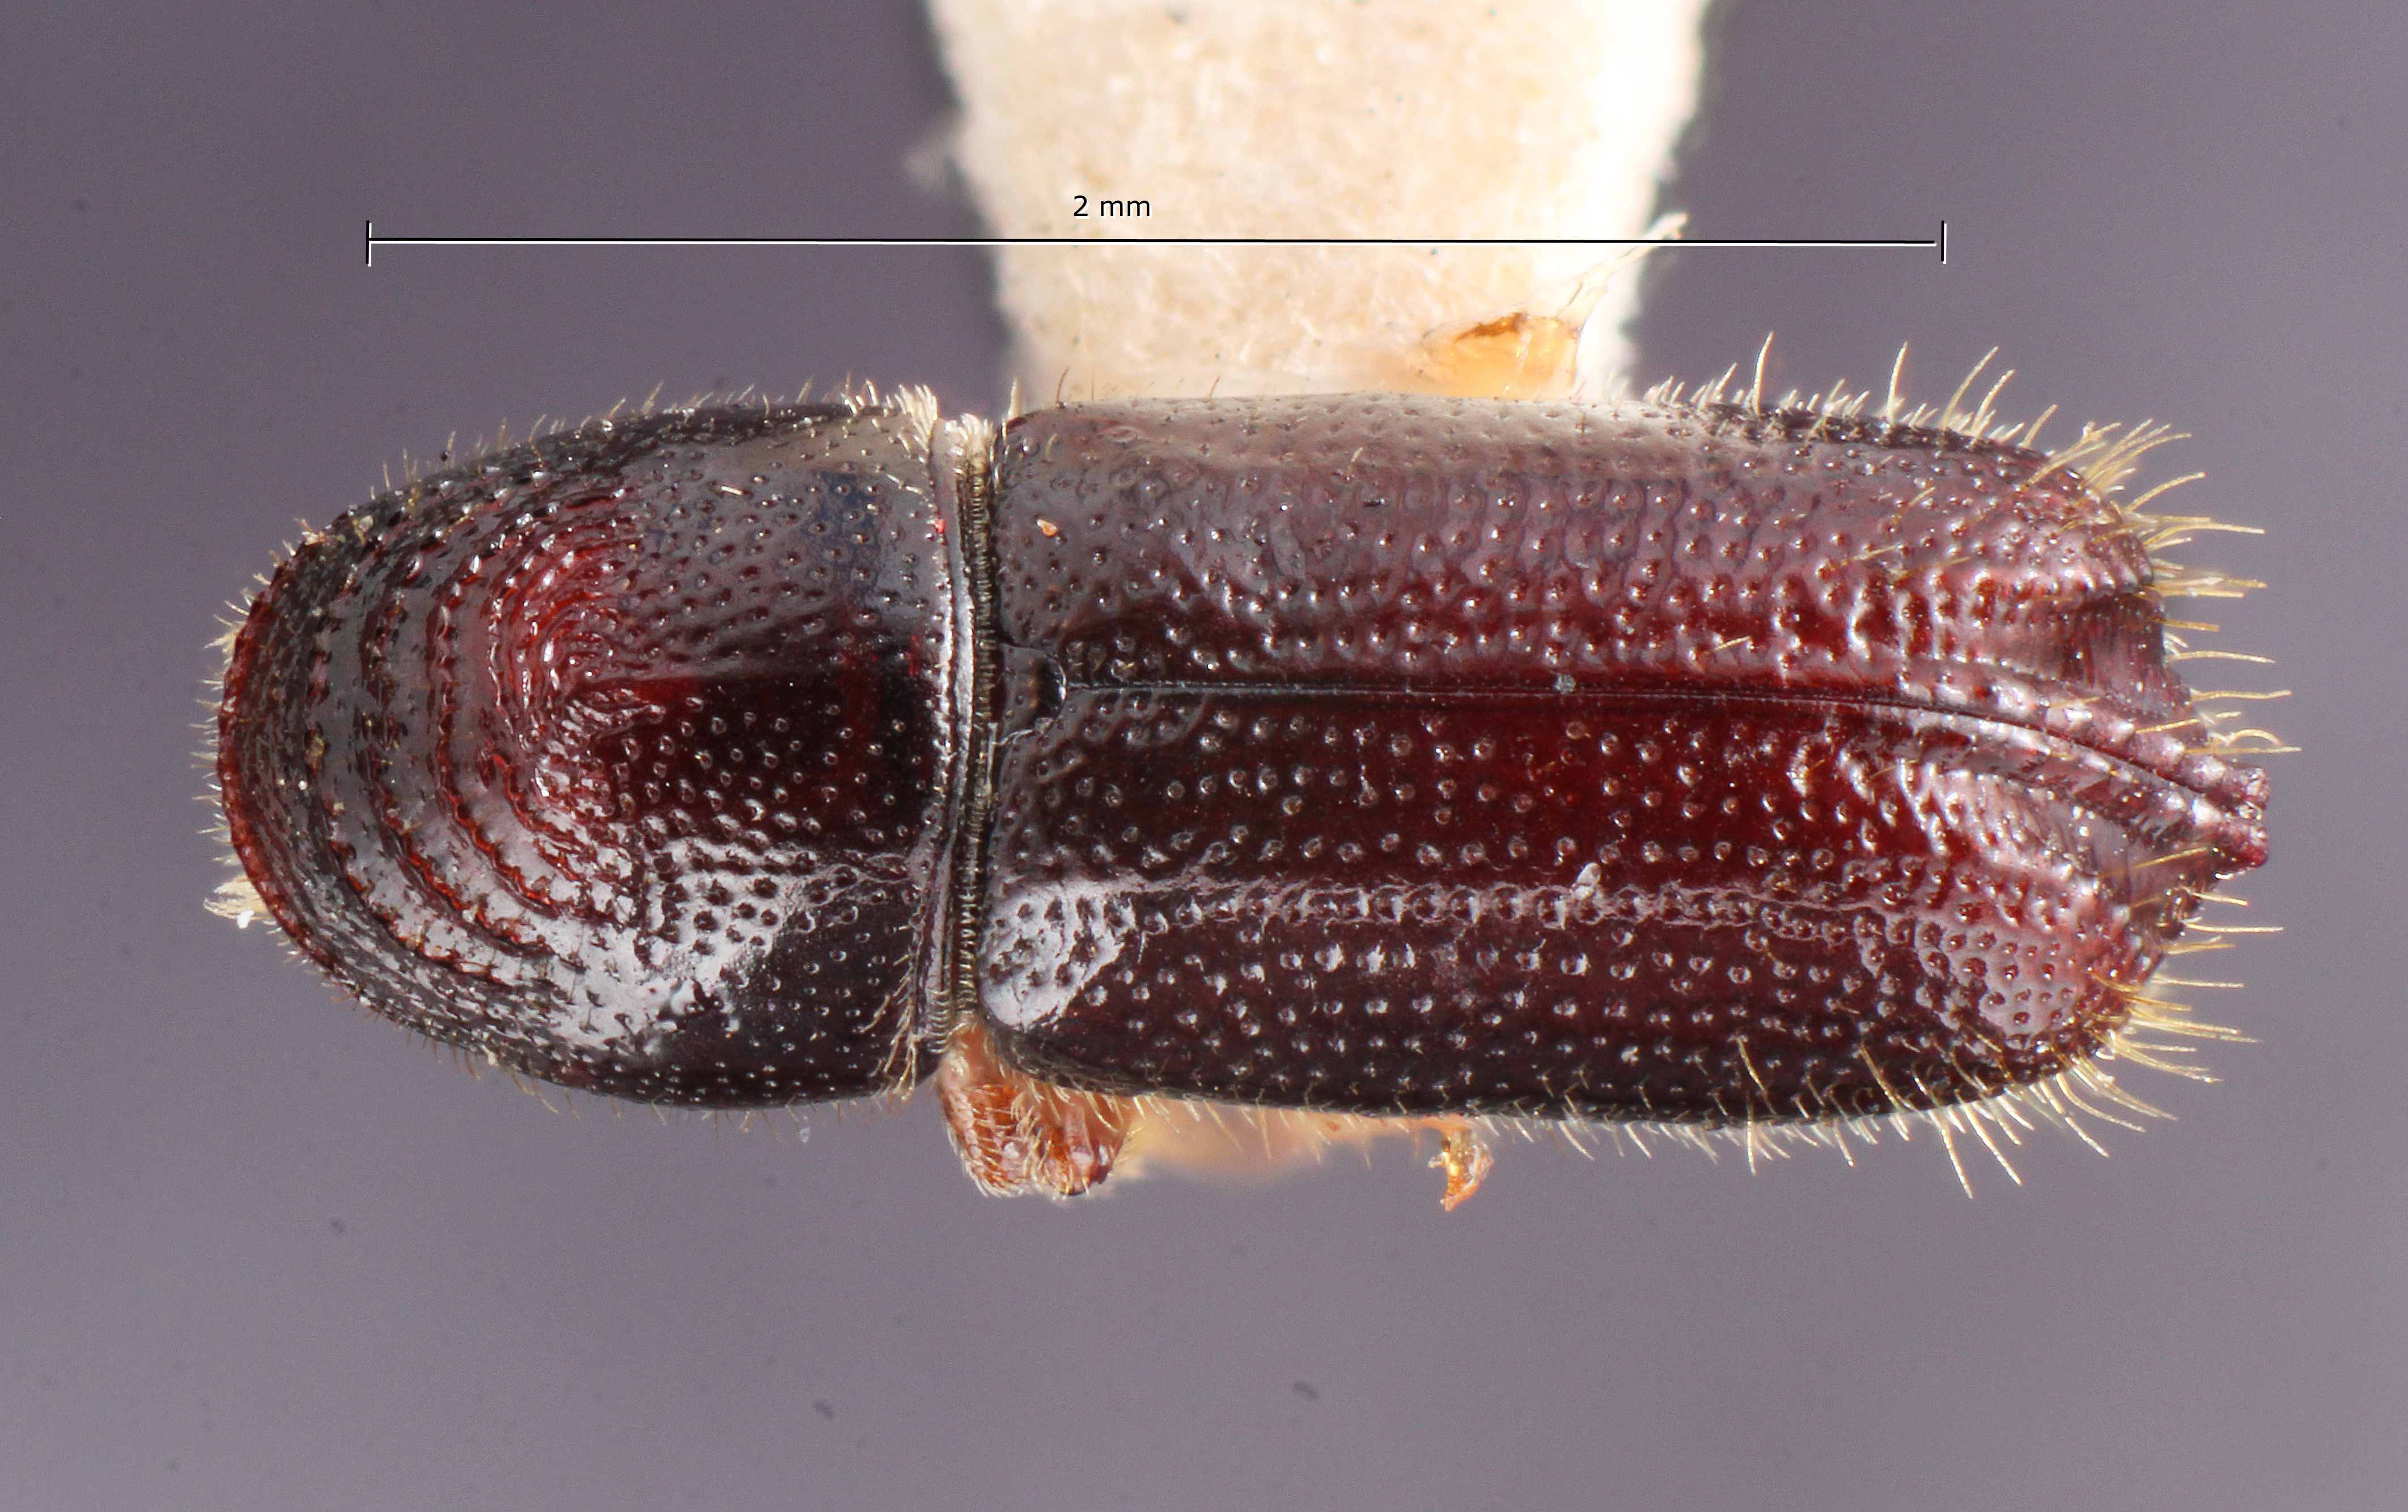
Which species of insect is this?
Pityophthorus mexicanus
